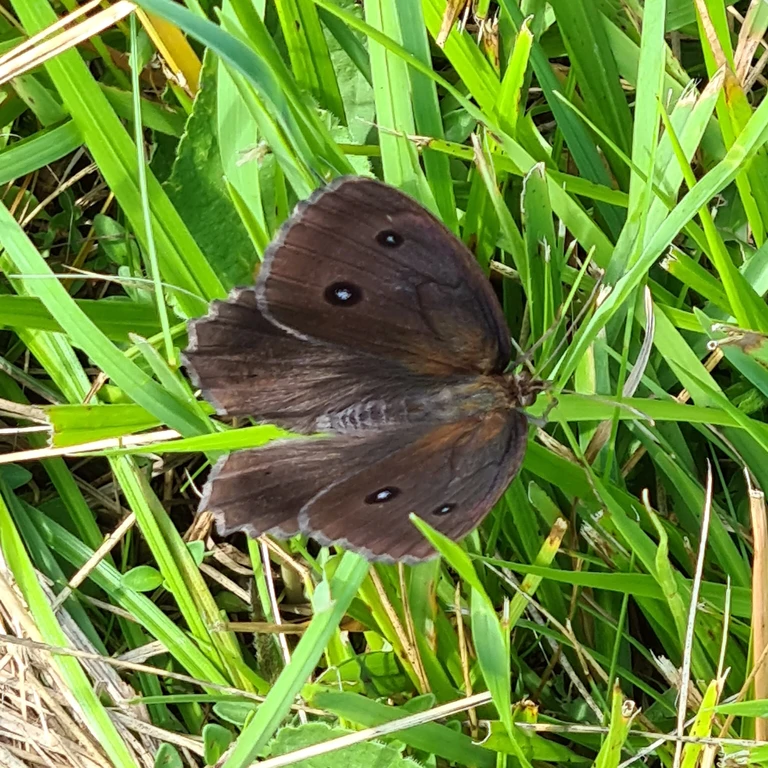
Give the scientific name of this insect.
Minois dryas
